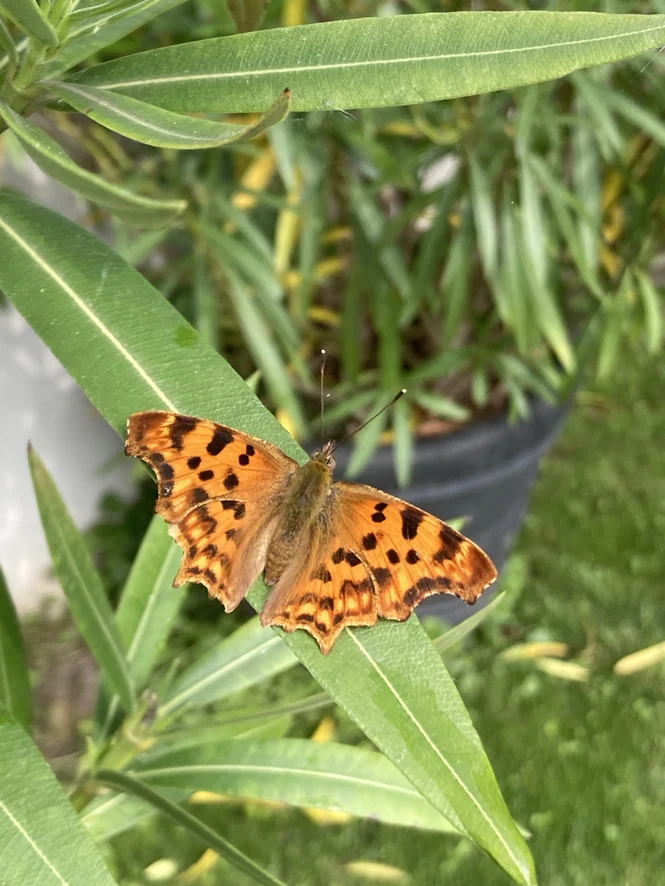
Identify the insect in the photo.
Polygonia c-album
